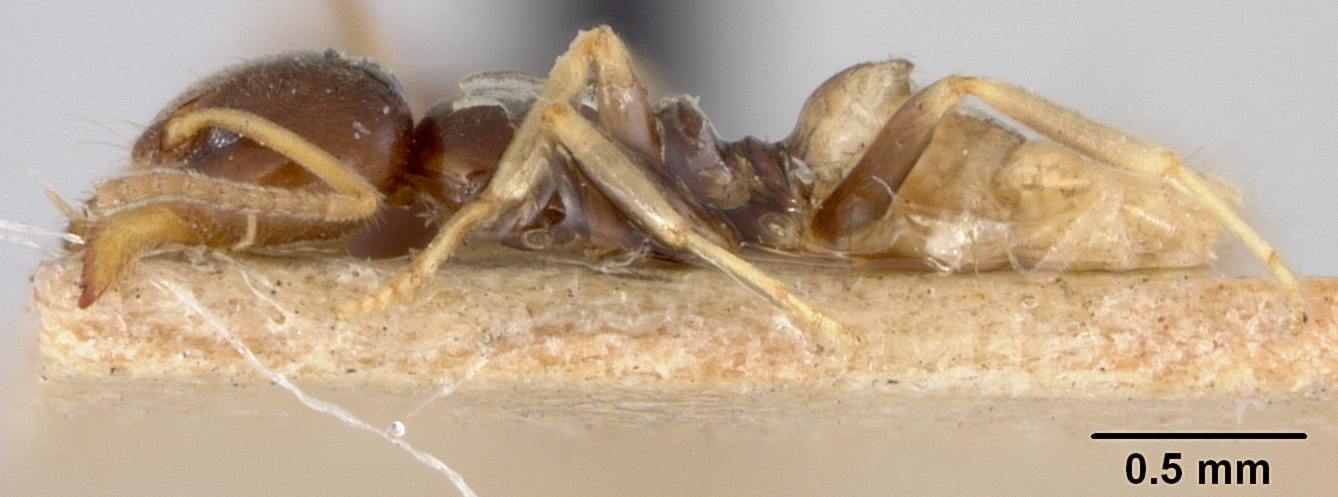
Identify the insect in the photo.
Iridomyrmex keiteli
